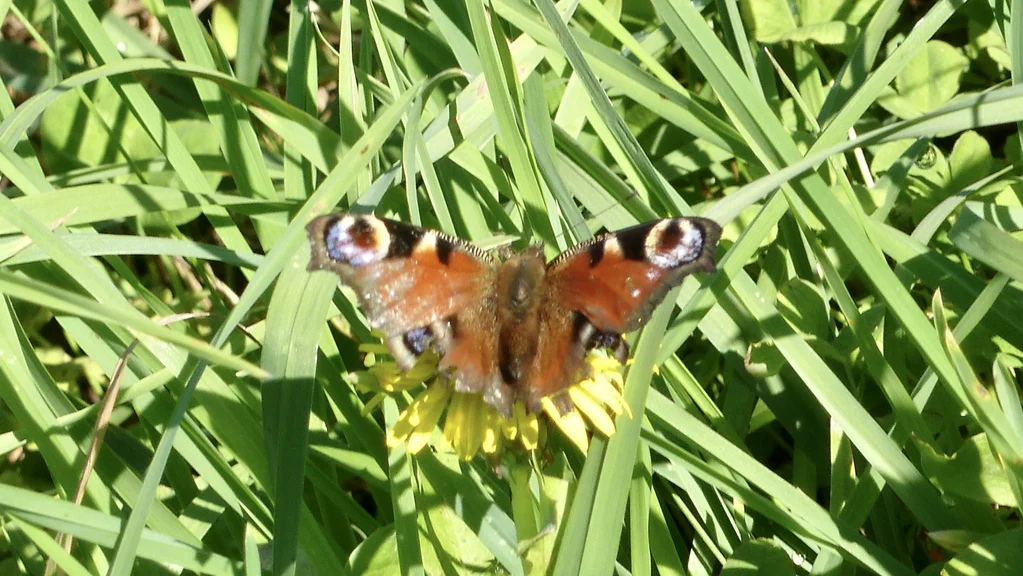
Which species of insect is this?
Aglais io
